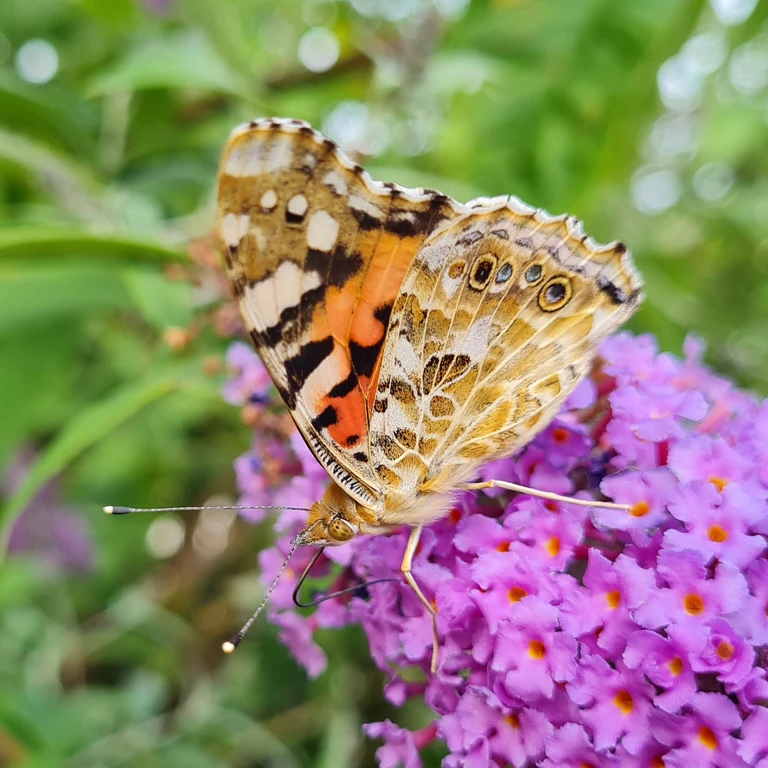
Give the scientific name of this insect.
Vanessa cardui
